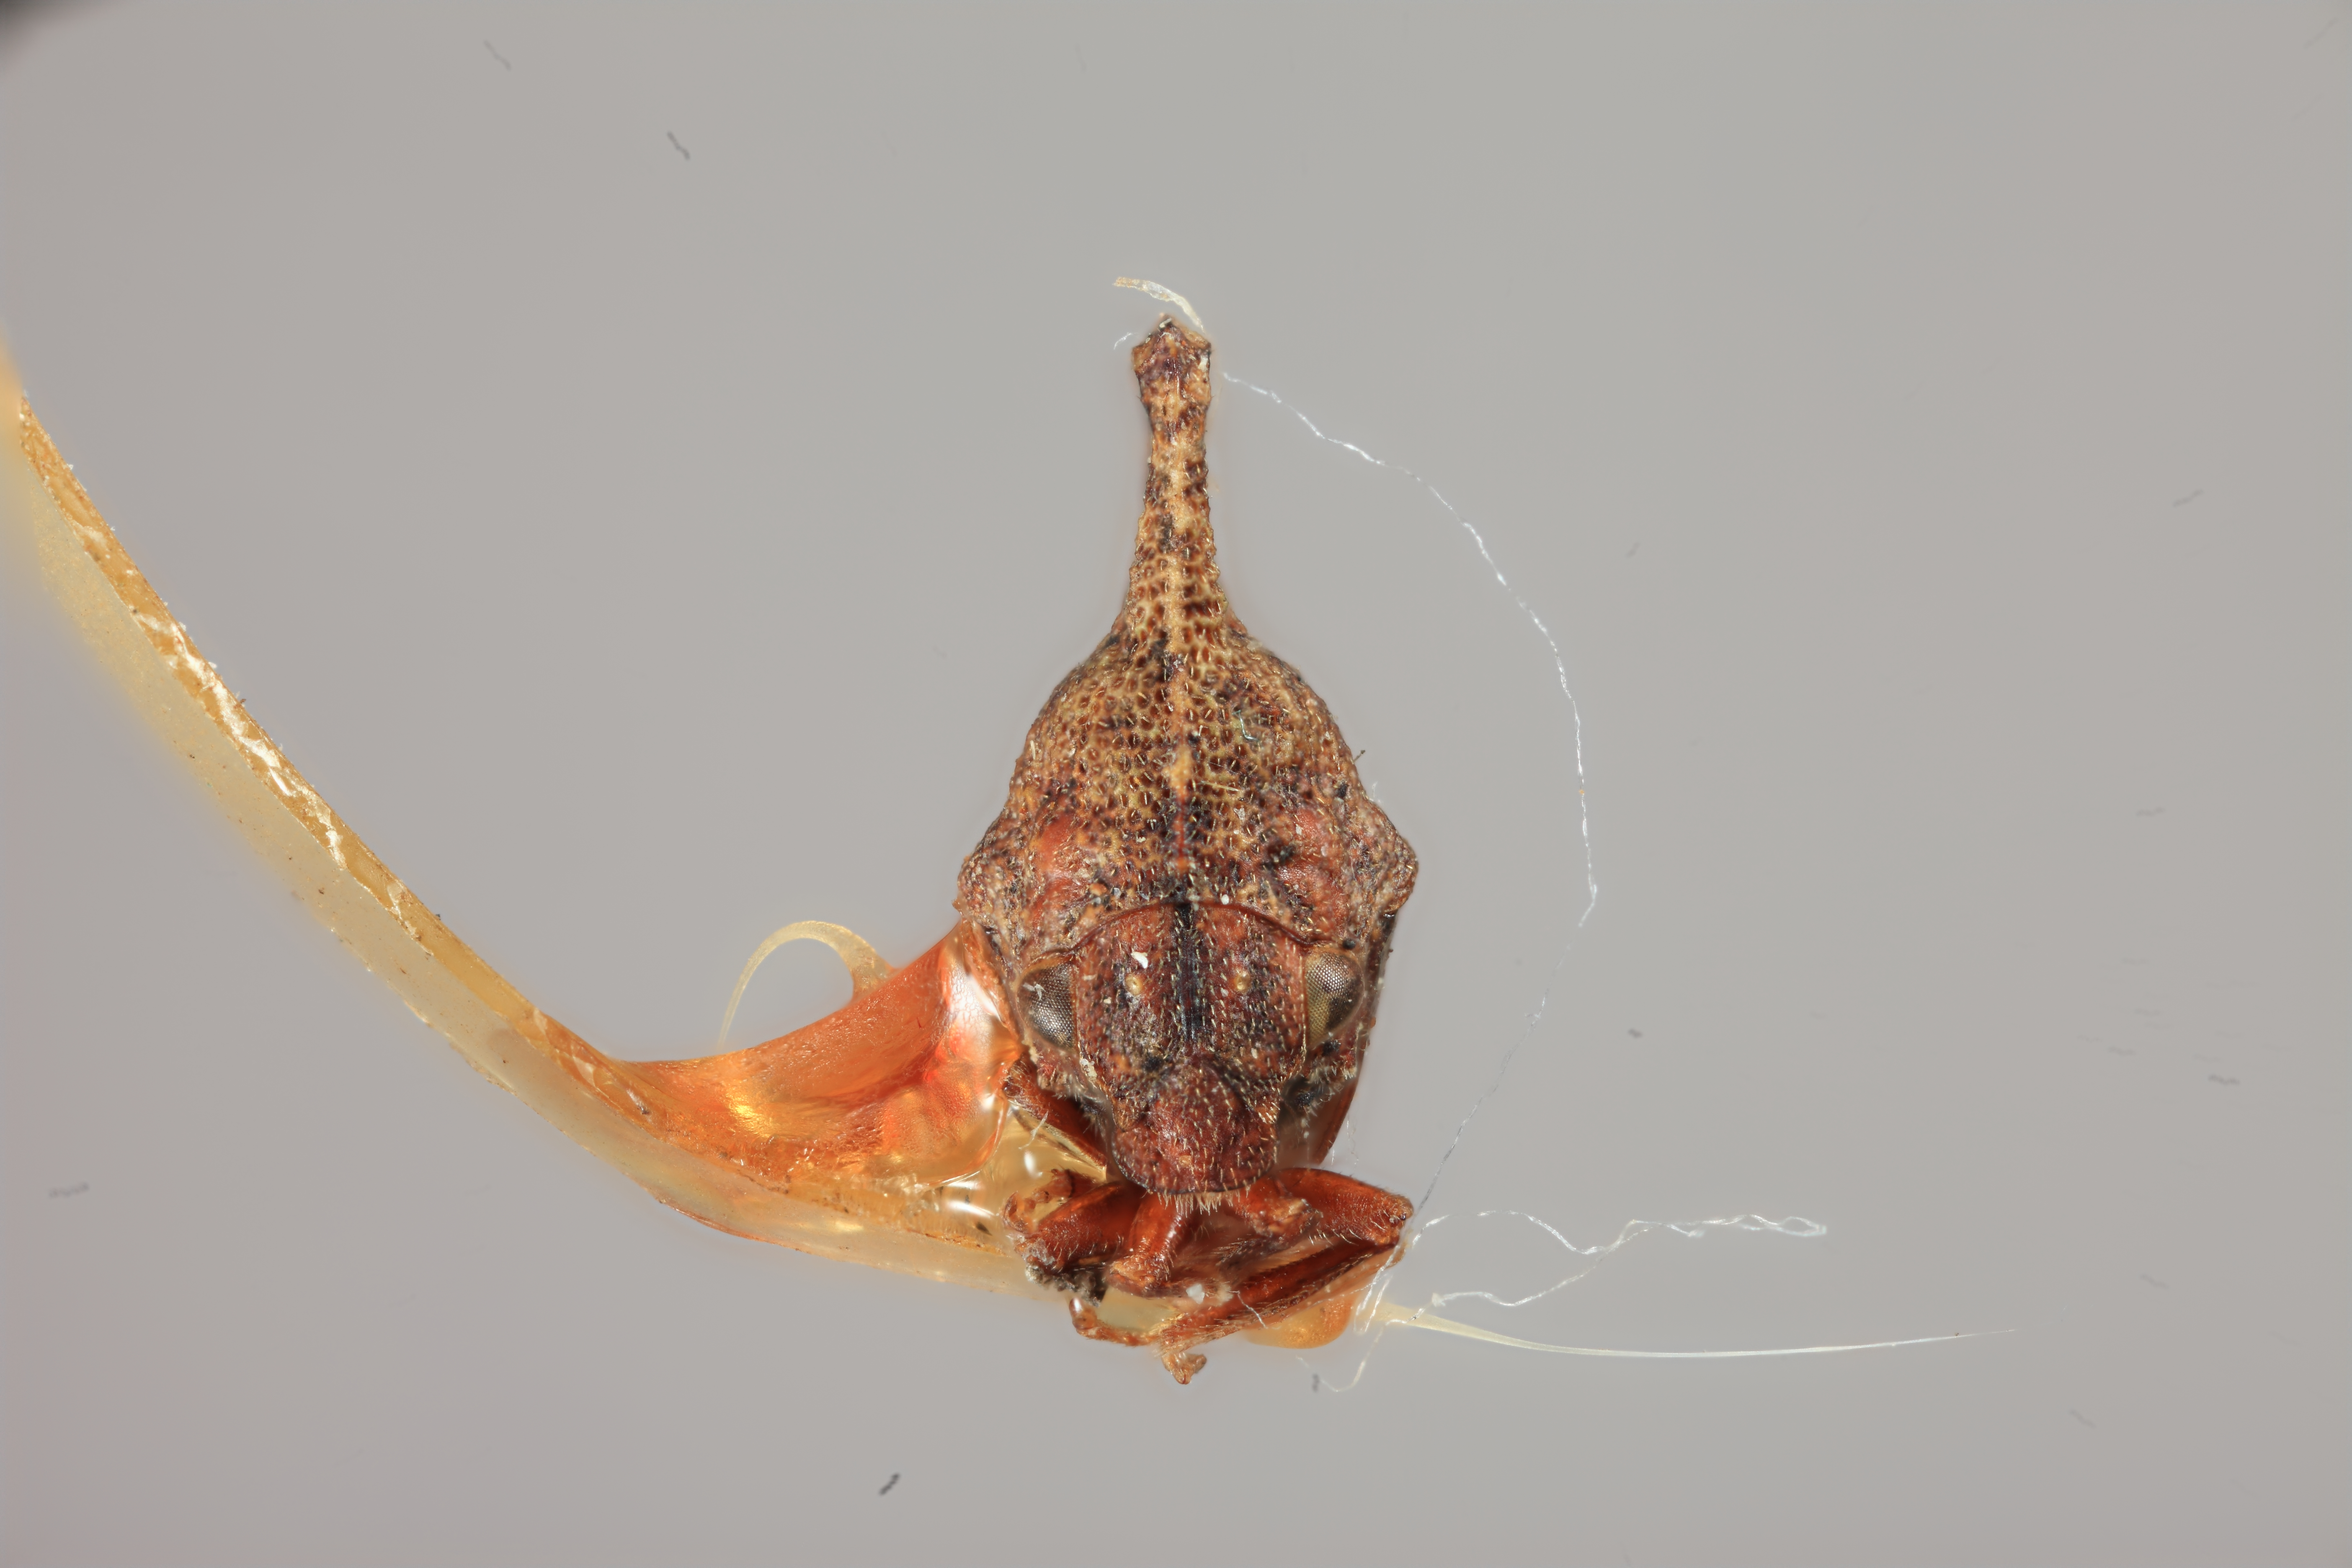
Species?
Hypsoprora pyramidata
